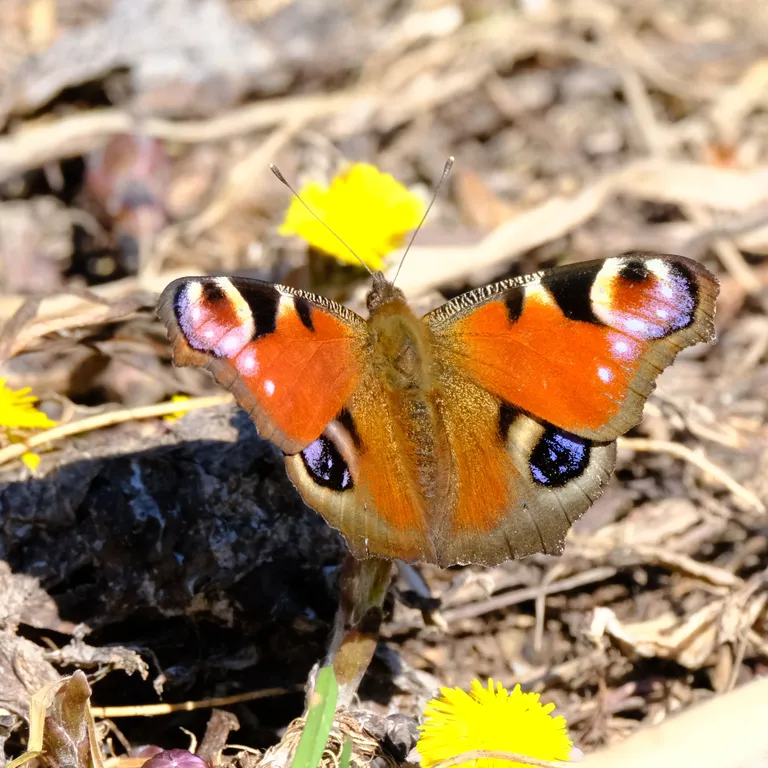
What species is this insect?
Aglais io
